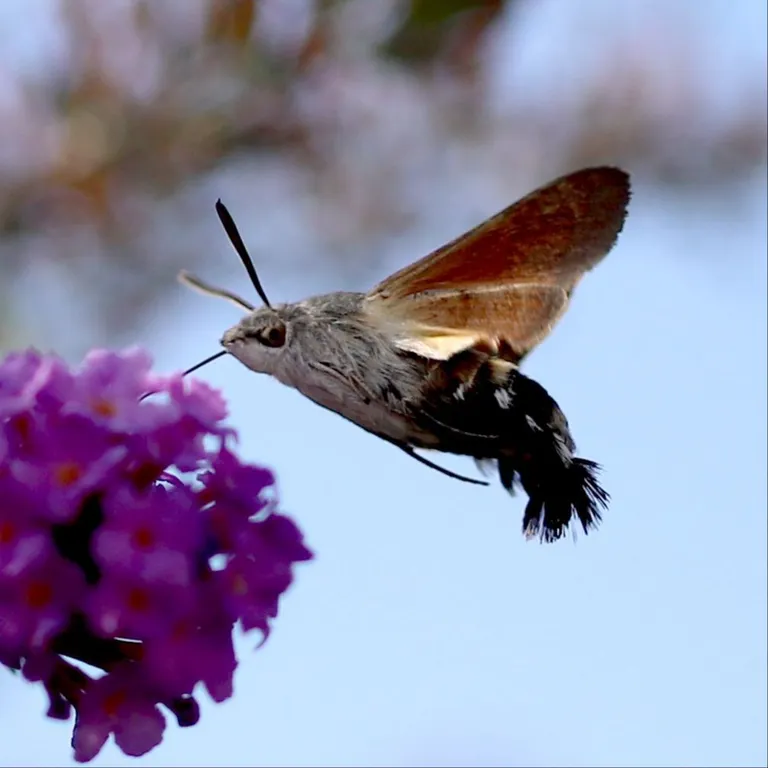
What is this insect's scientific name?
Macroglossum stellatarum
